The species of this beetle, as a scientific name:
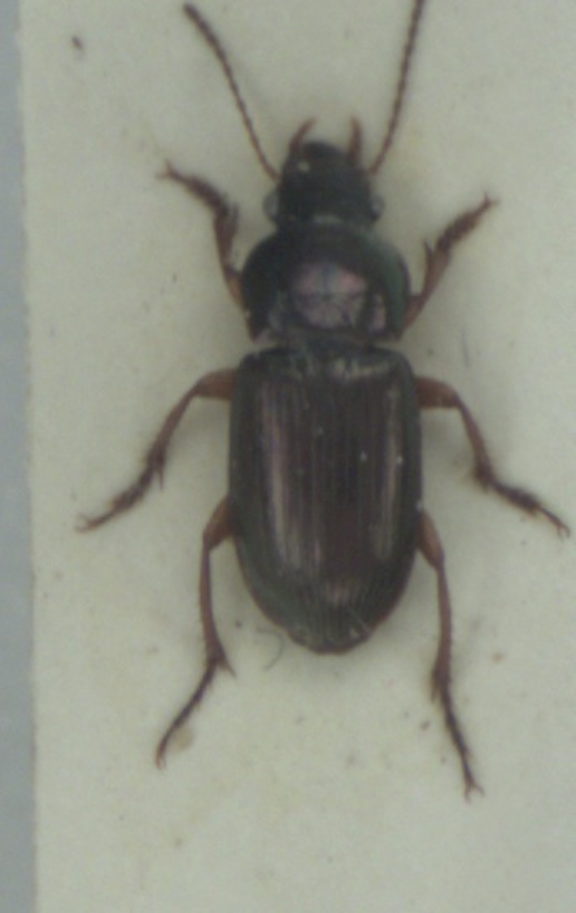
Harpalus affinis
